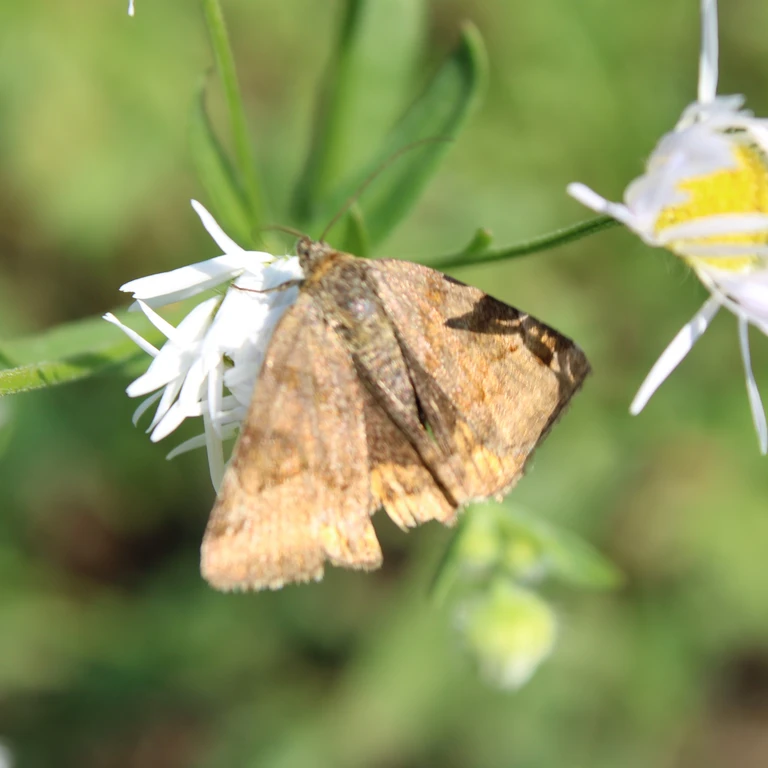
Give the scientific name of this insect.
Euclidia glyphica
